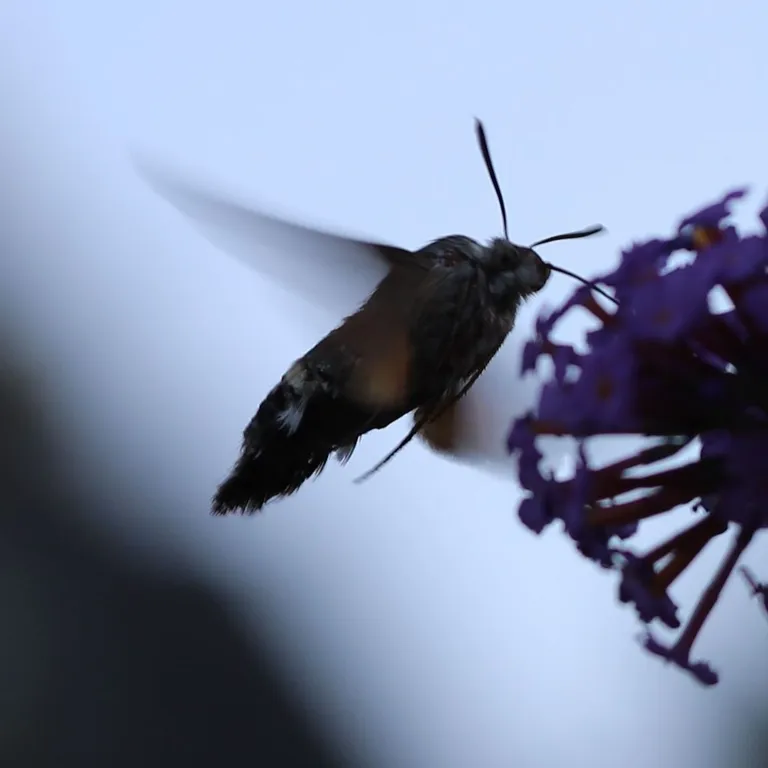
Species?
Macroglossum stellatarum
